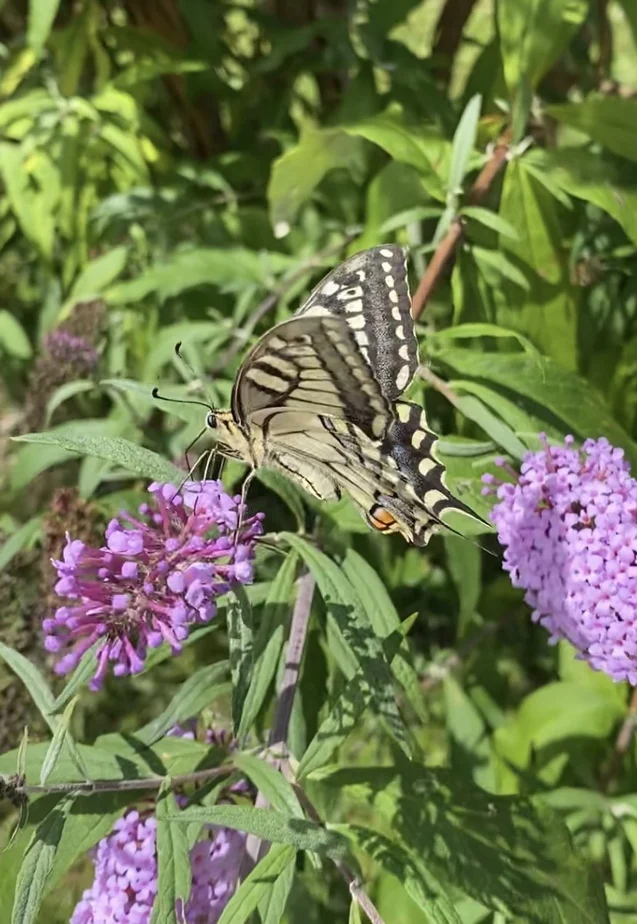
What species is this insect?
Papilio machaon
